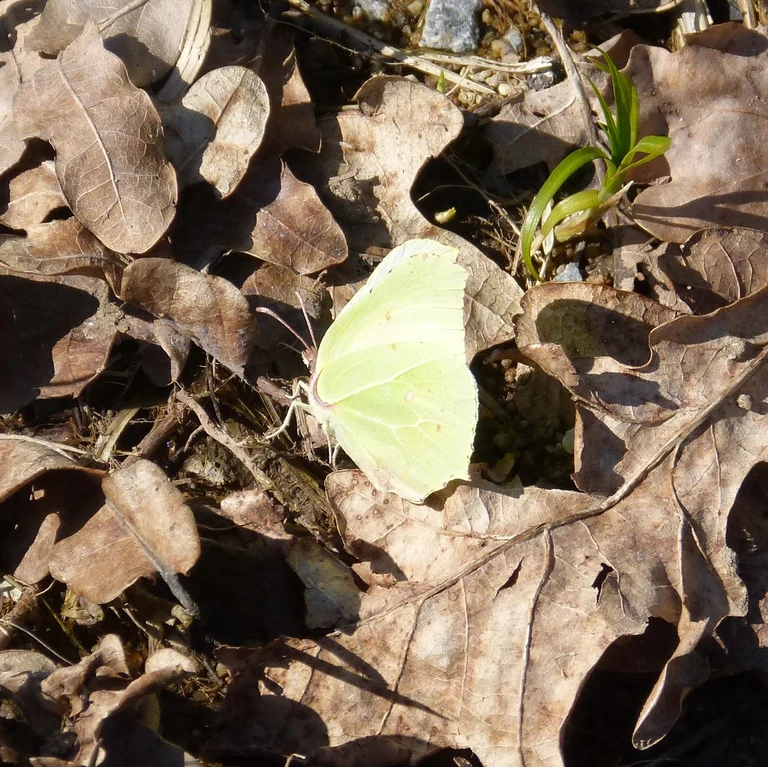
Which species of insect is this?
Gonepteryx rhamni
